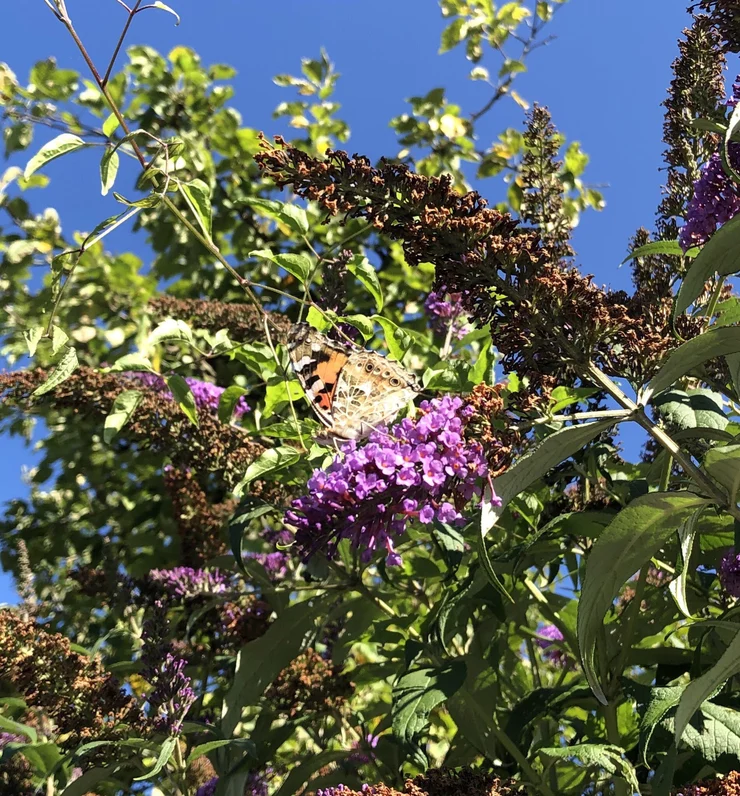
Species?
Vanessa cardui
